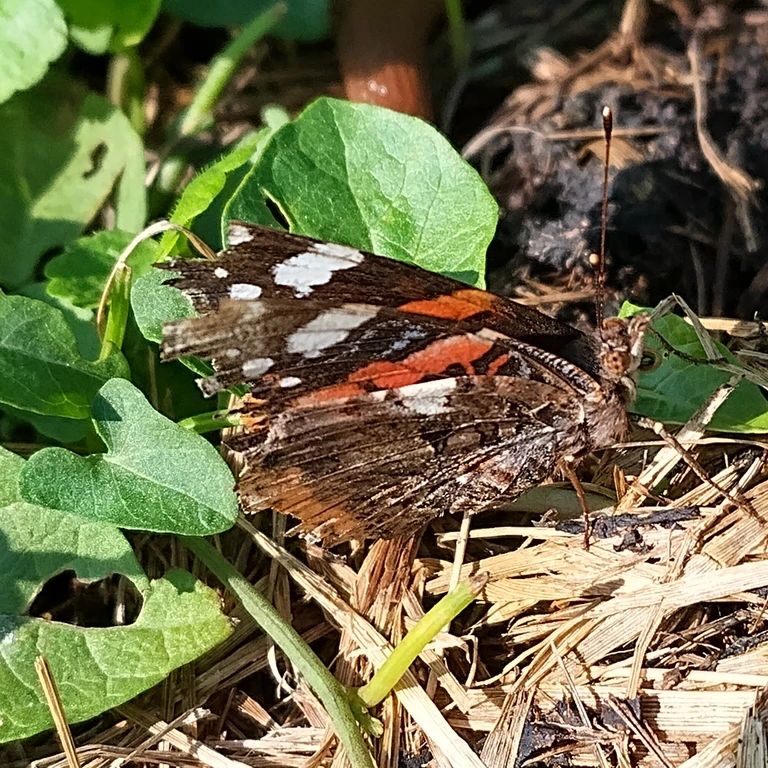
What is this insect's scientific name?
Vanessa atalanta
